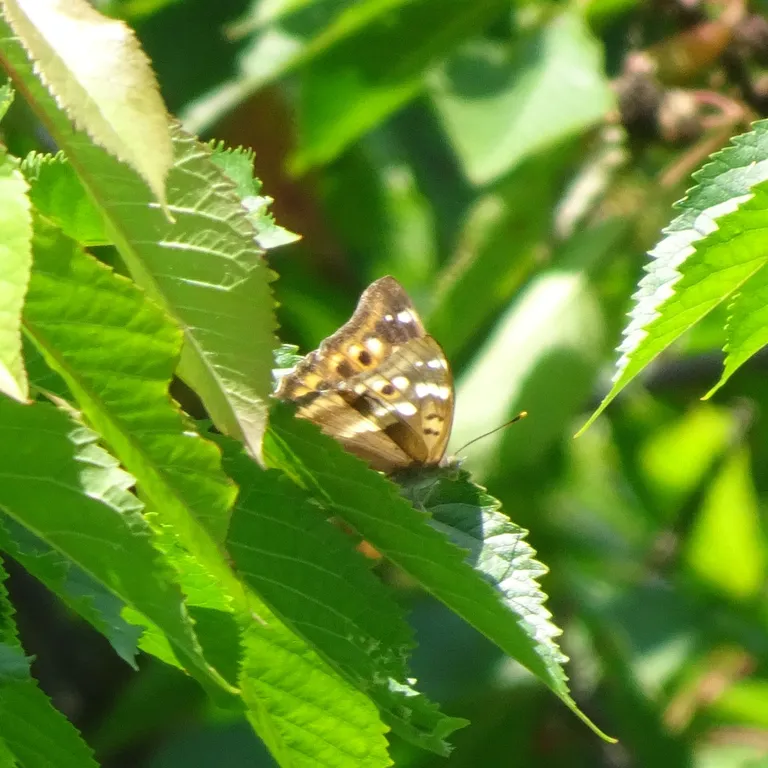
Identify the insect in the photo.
Apatura ilia
